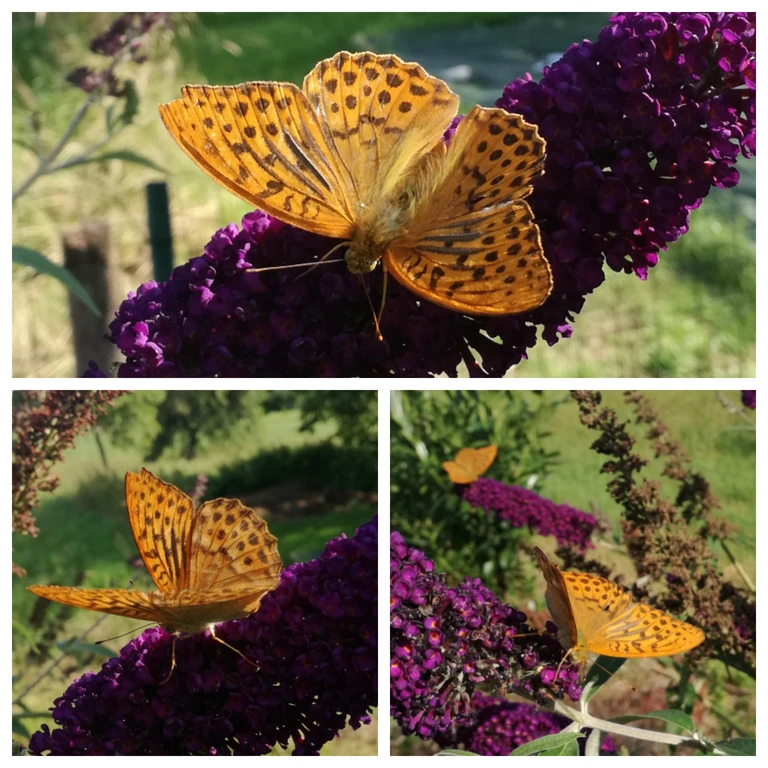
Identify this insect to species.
Argynnis paphia
